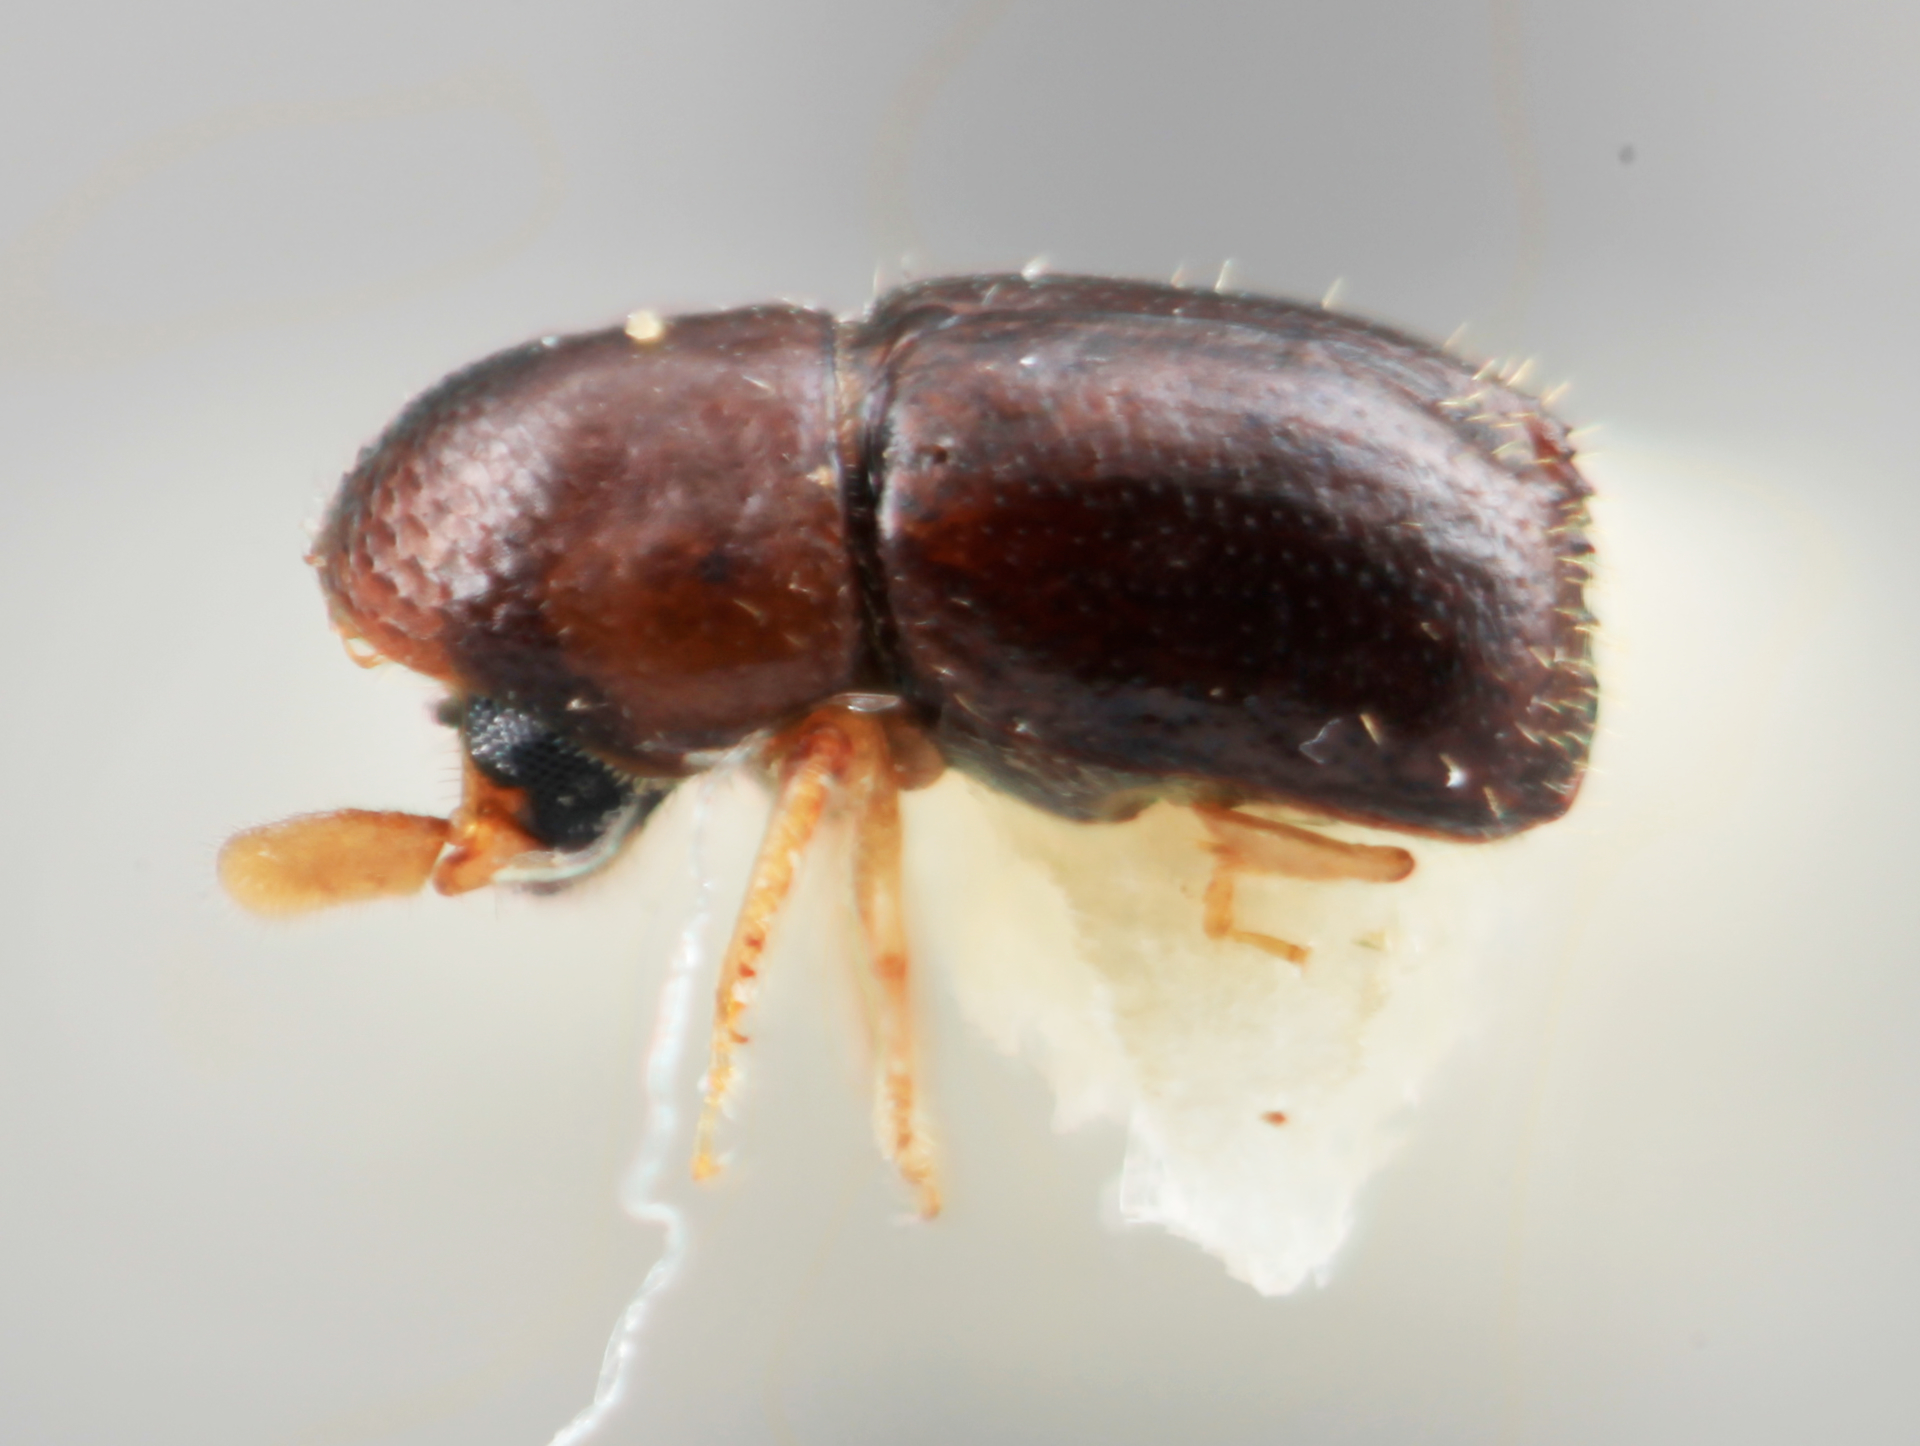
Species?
Corthylus senticosus
